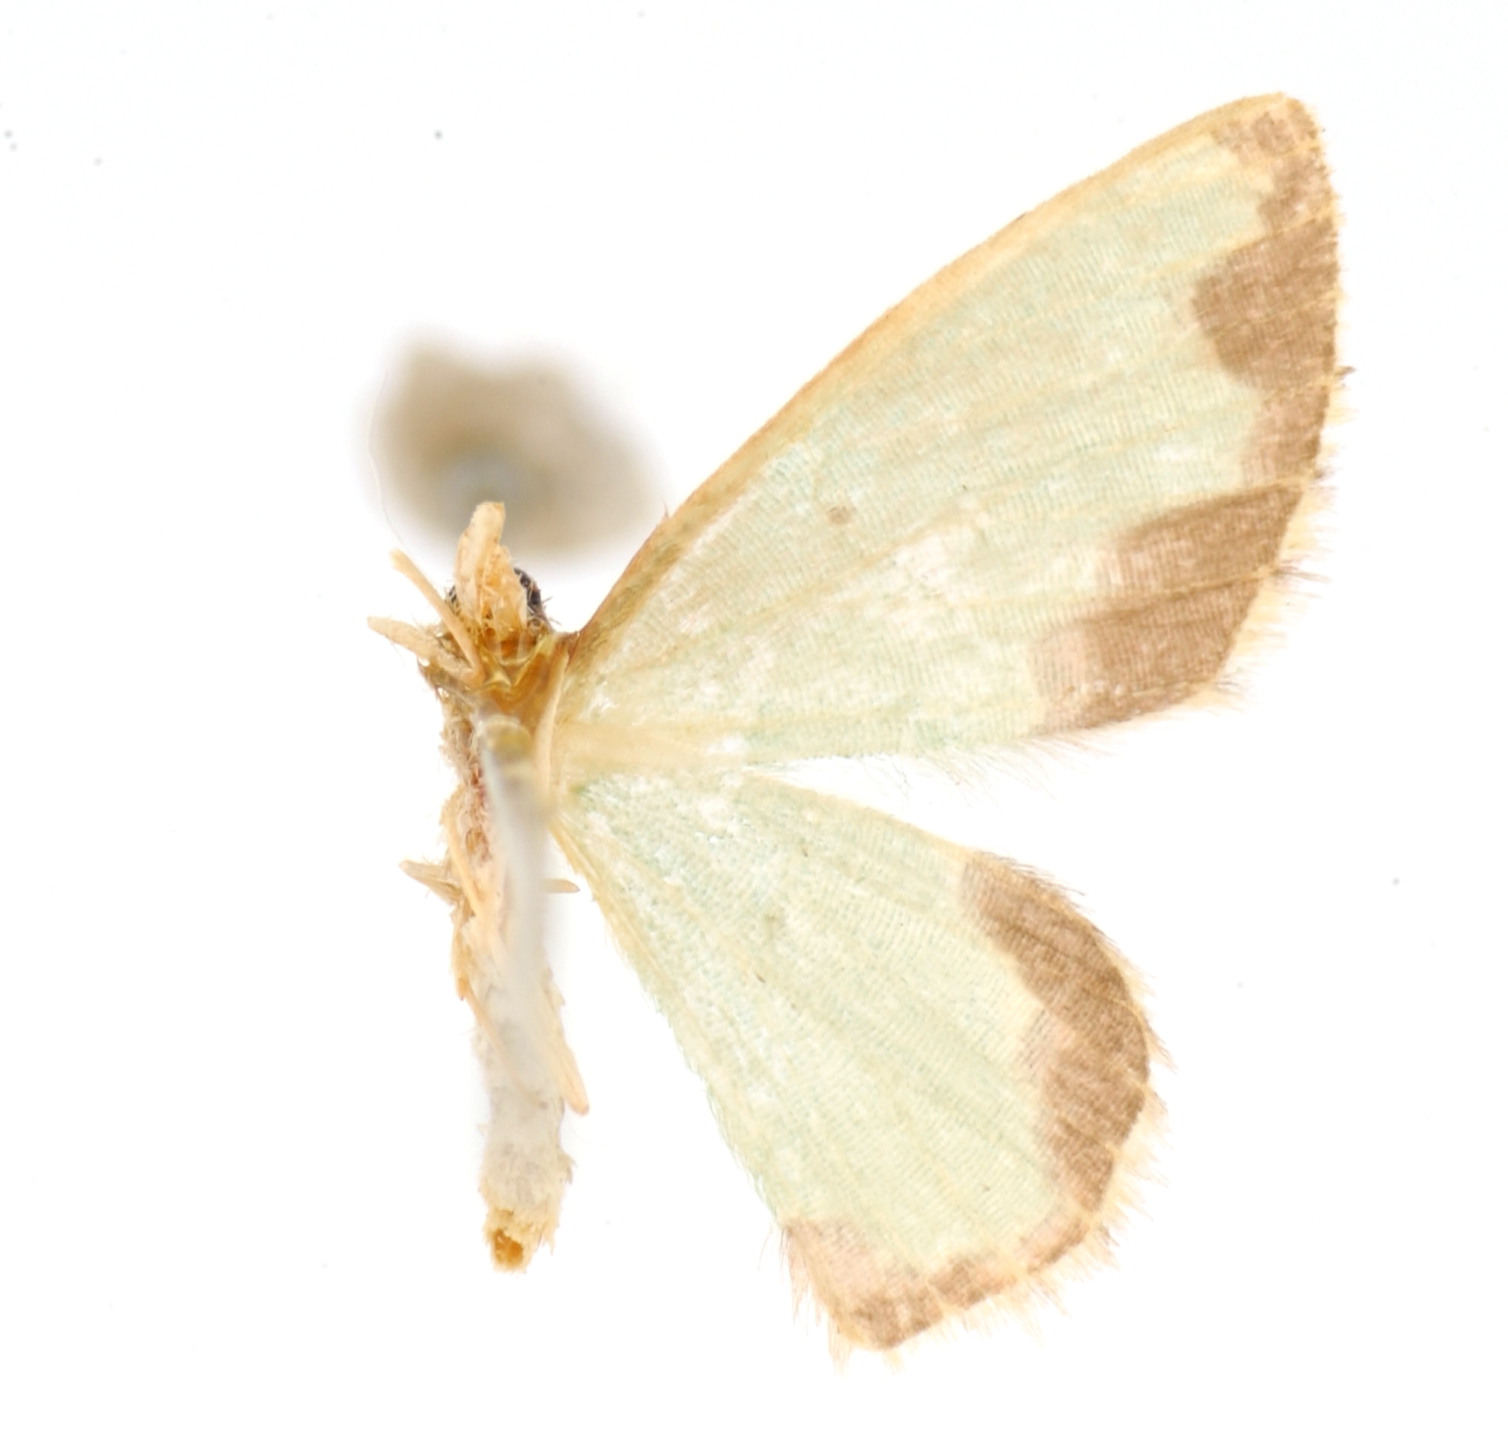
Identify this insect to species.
Racheolopha extensata
